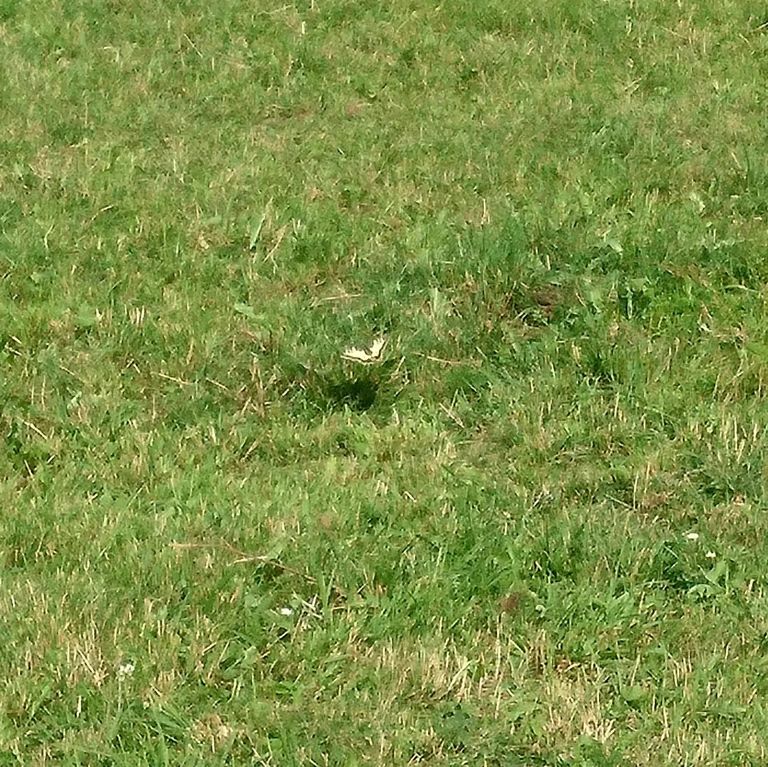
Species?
Papilio machaon
